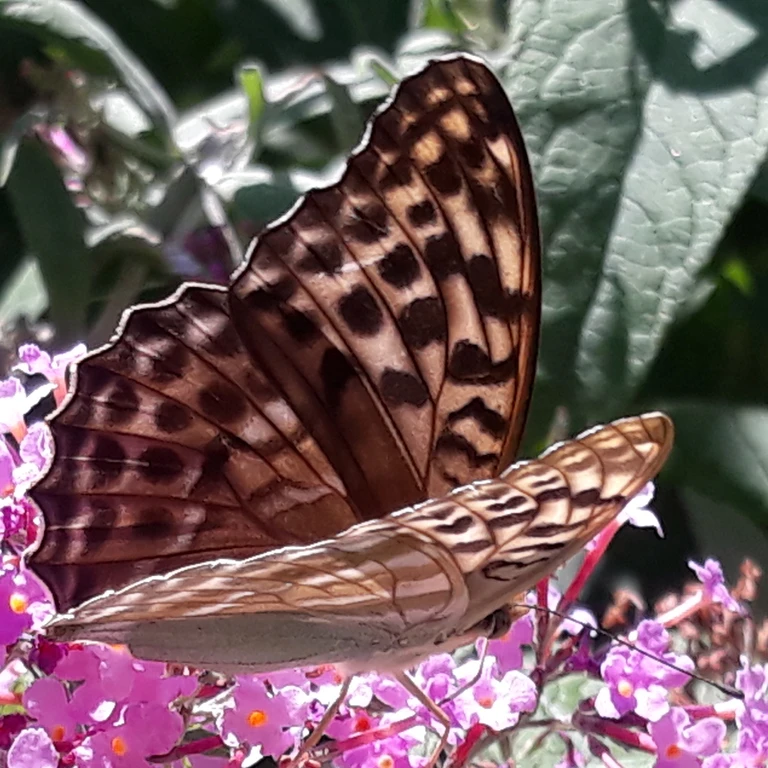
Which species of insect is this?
Argynnis paphia
